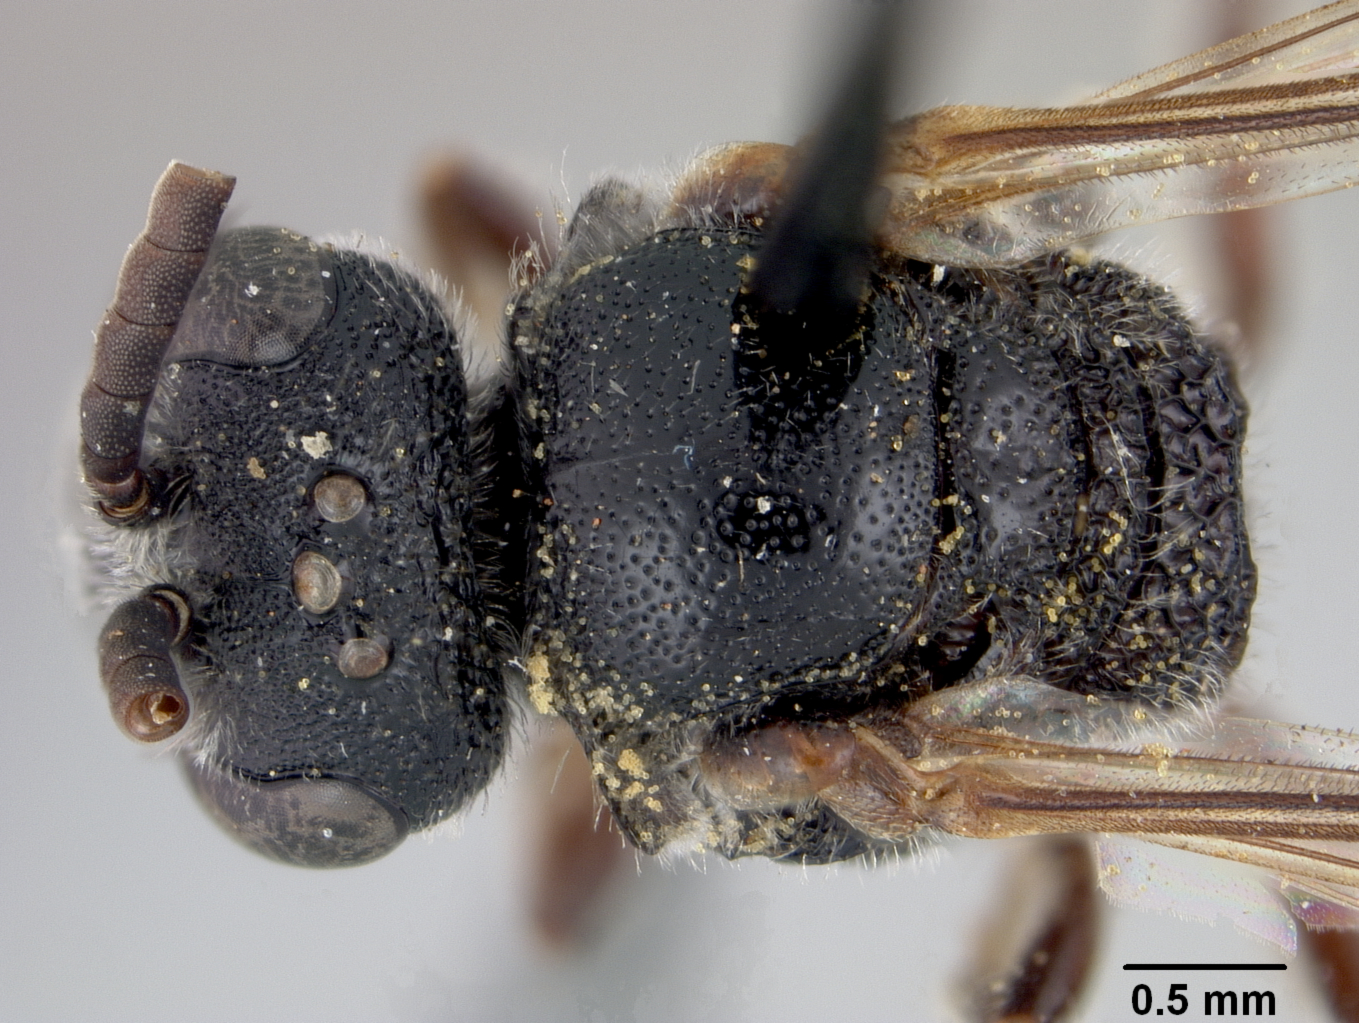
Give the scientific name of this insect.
Sphecodes australis
